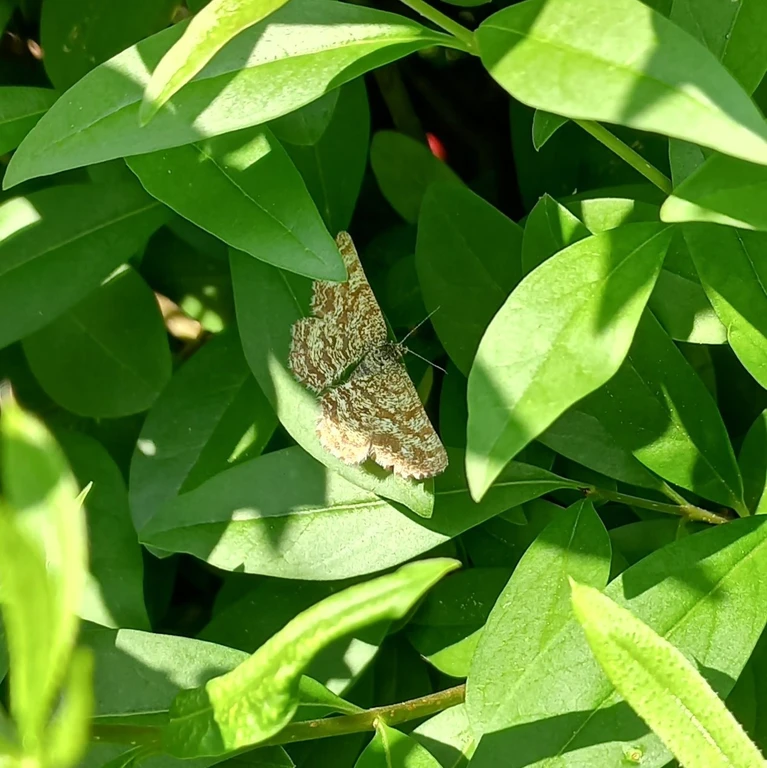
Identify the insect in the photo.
Ematurga atomaria
